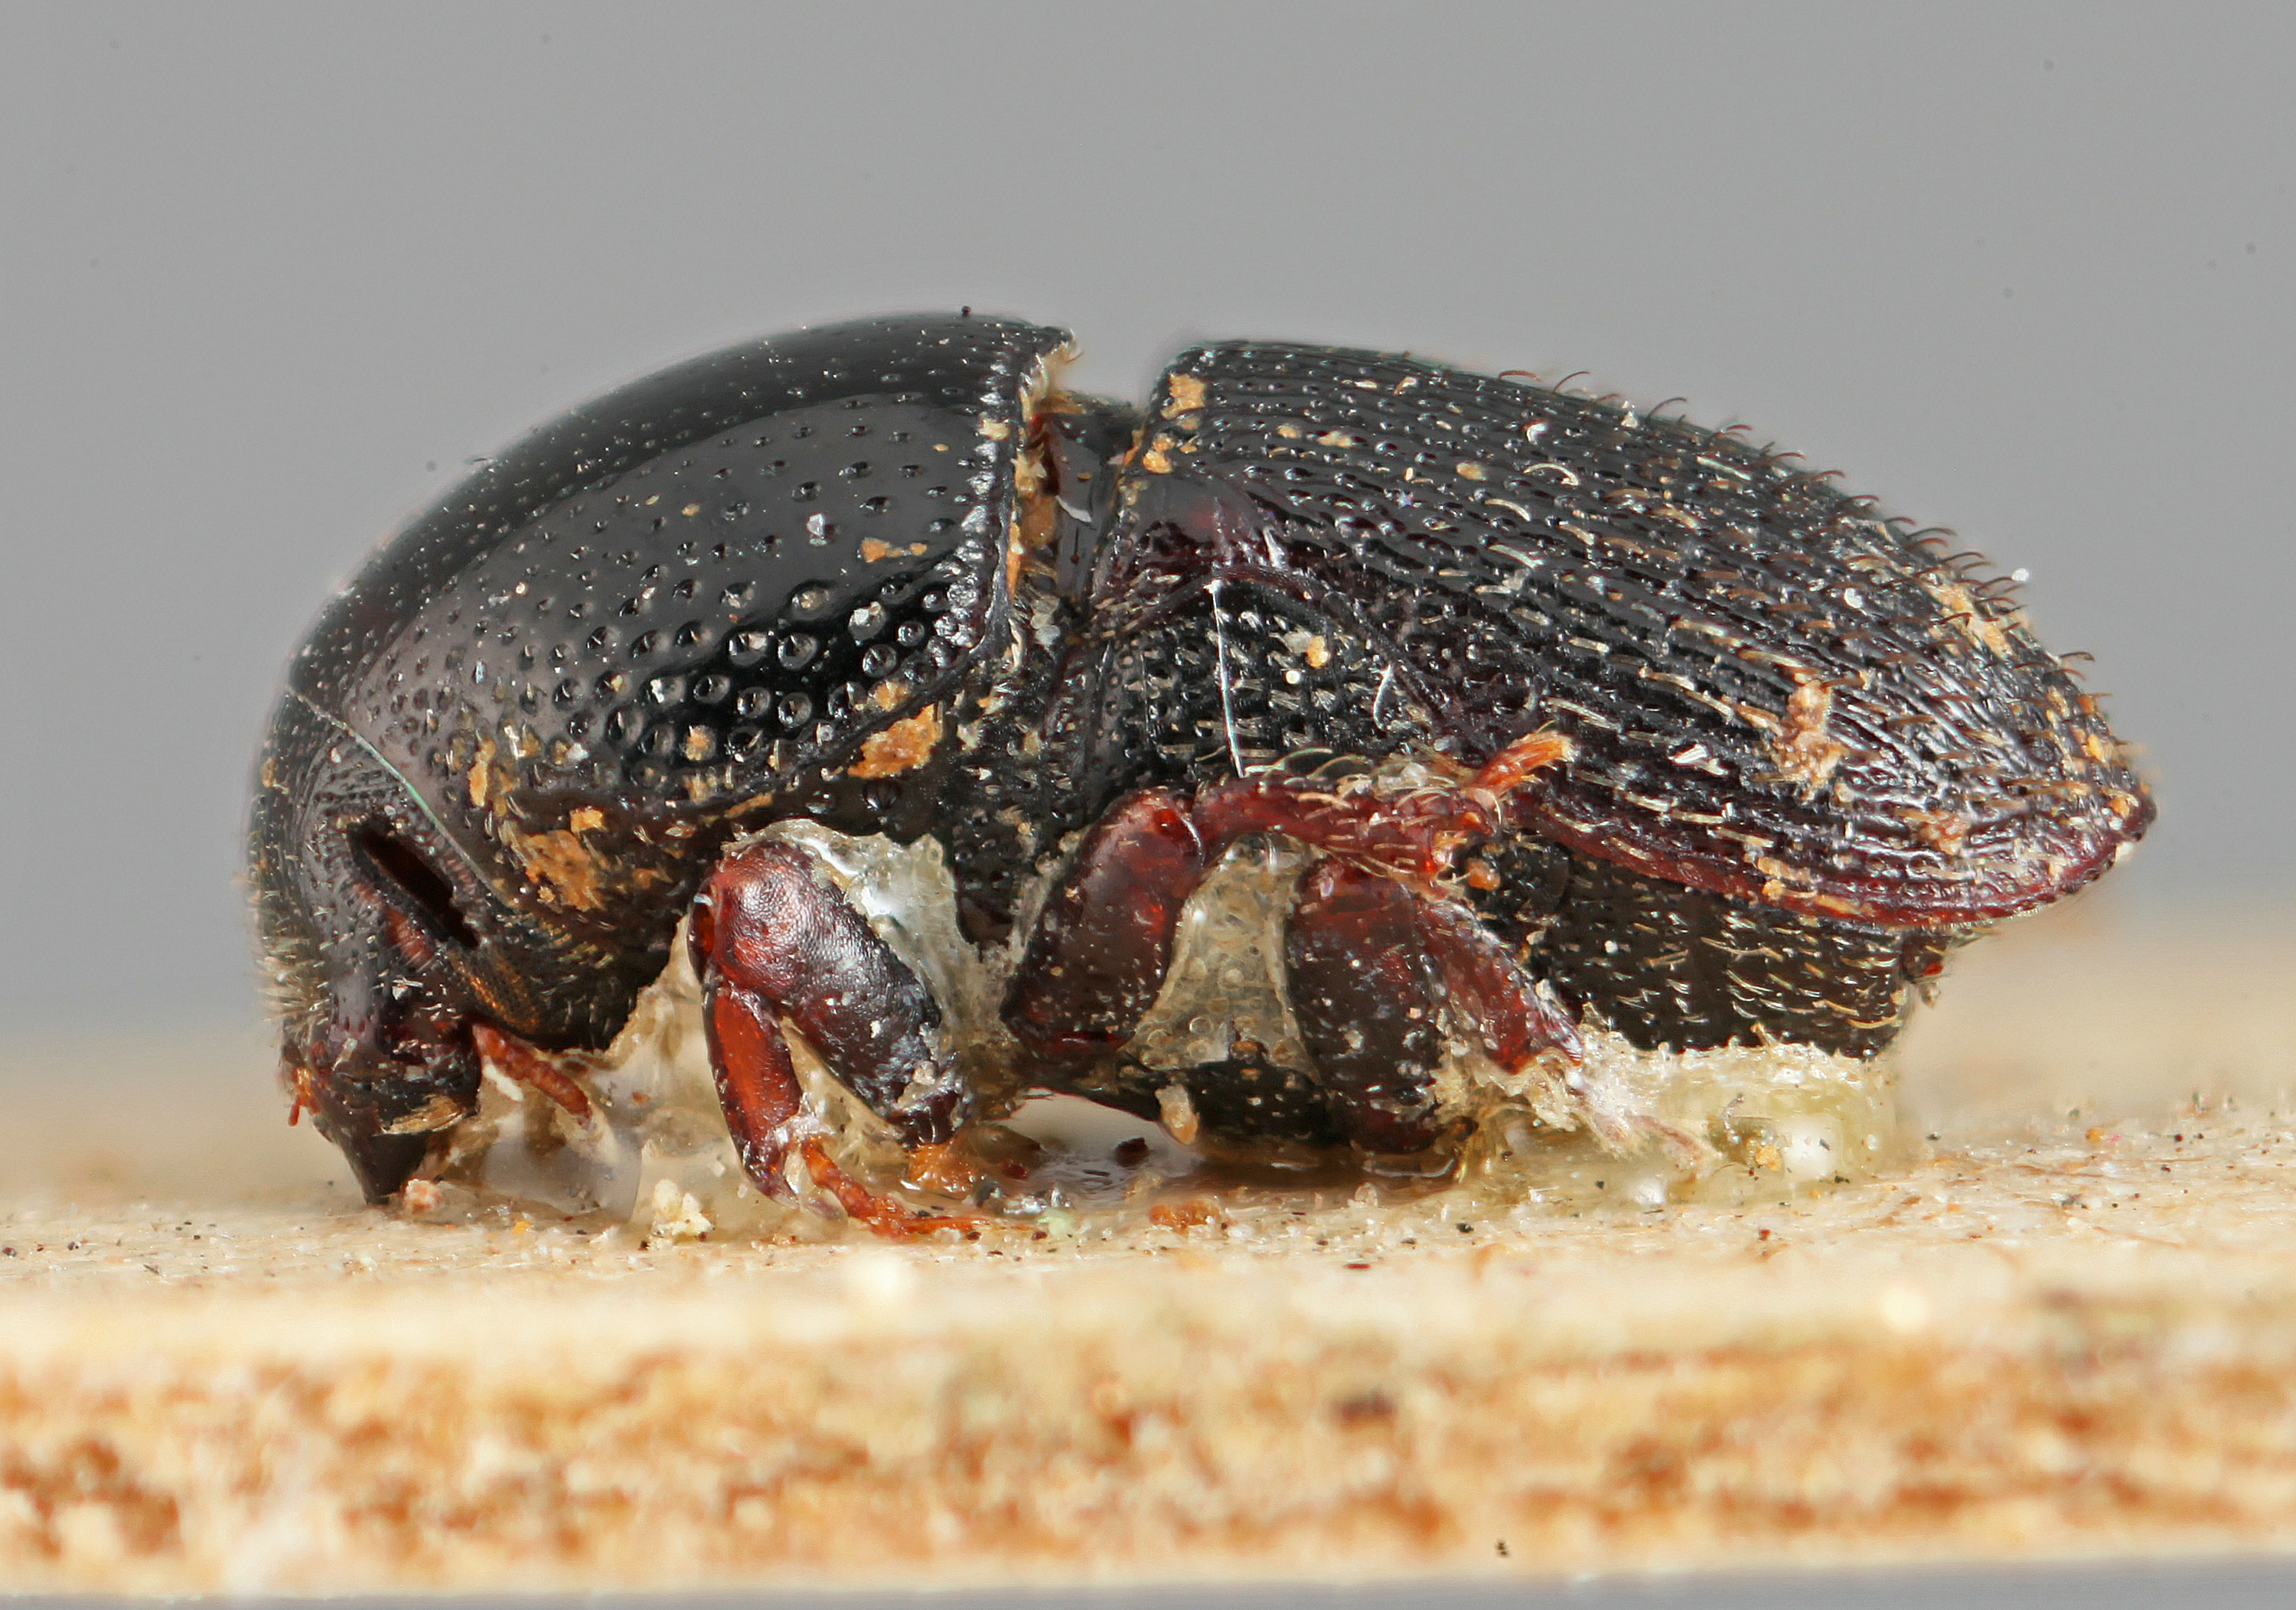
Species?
Scolytopsis peruanus
